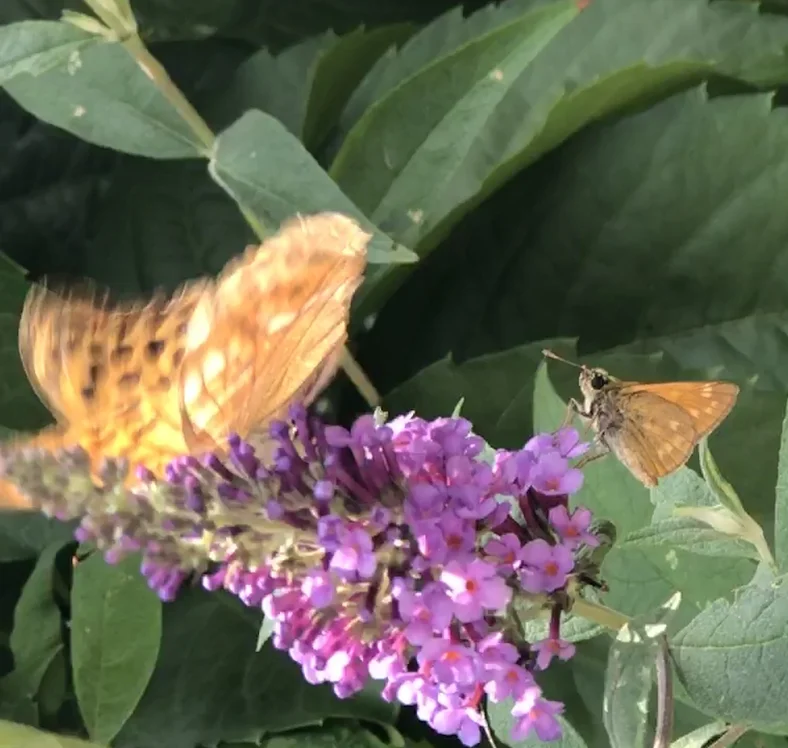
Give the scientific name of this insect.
Ochlodes sylvanus (also Ochlodes venata)
